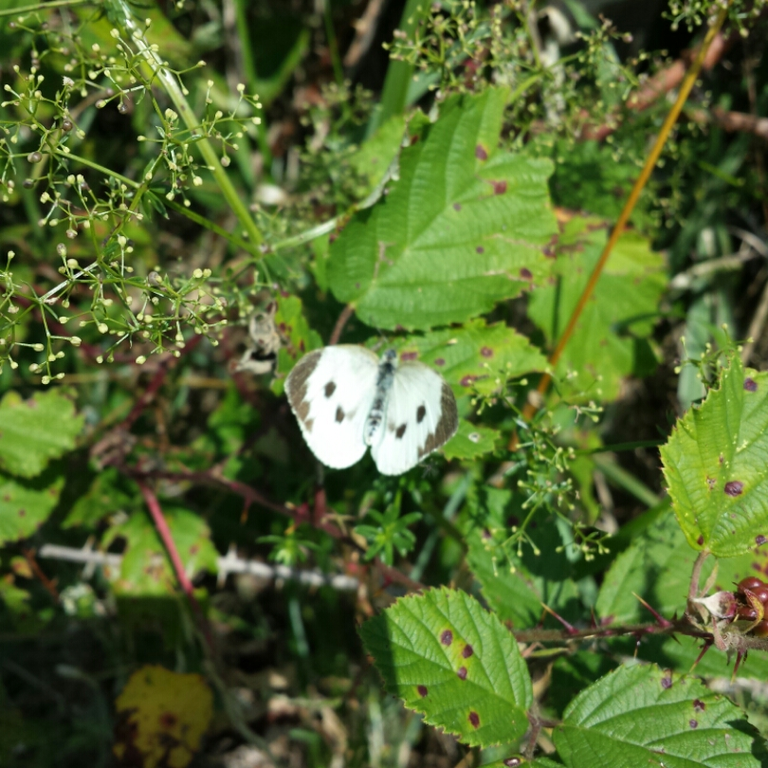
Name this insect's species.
Pieris brassicae
